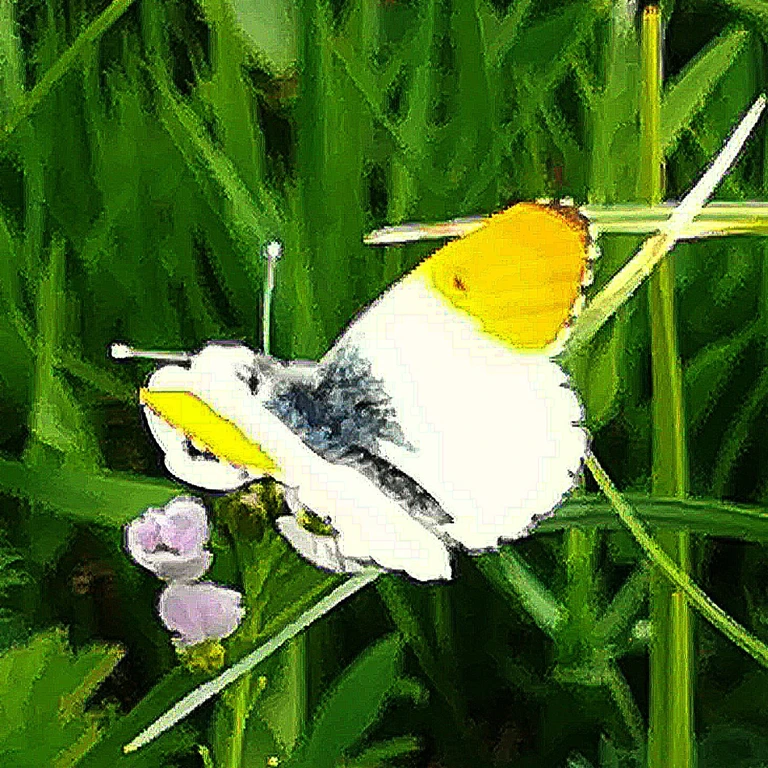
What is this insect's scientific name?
Anthocharis cardamines
